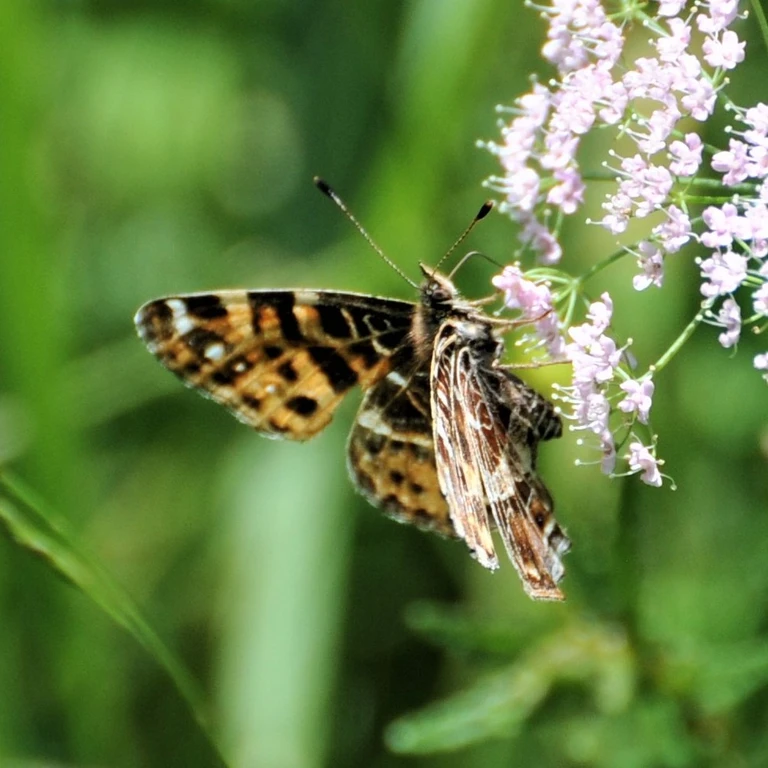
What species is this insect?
Araschnia levana
